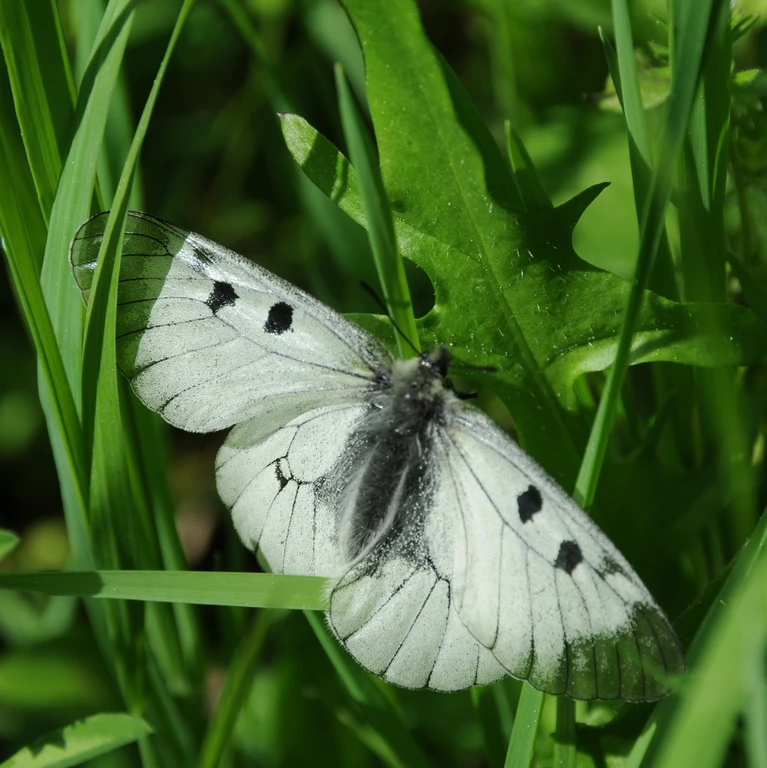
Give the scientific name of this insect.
Parnassius mnemosyne
